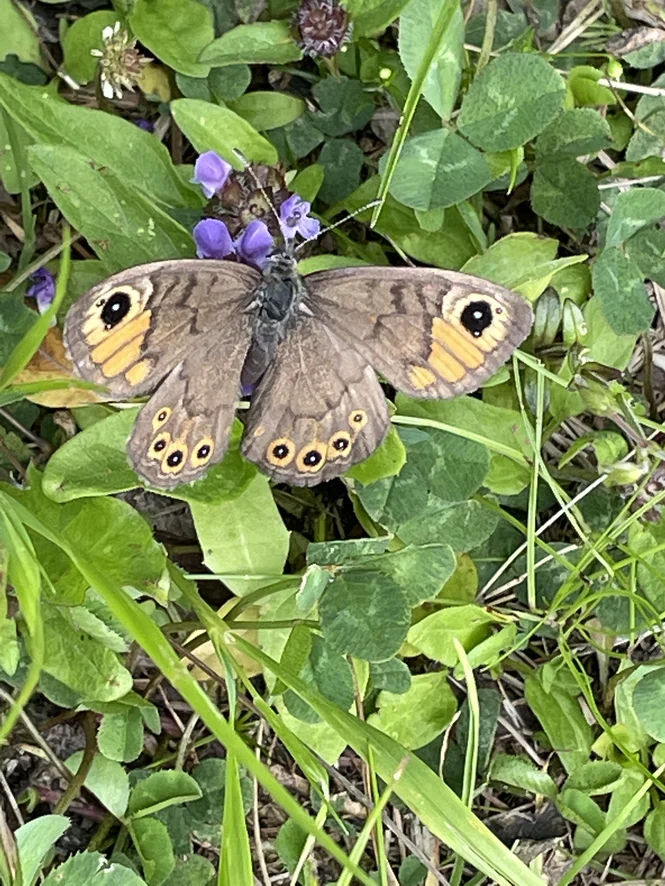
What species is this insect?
Lasiommata petropolitana (also Pararge petropolitana)
